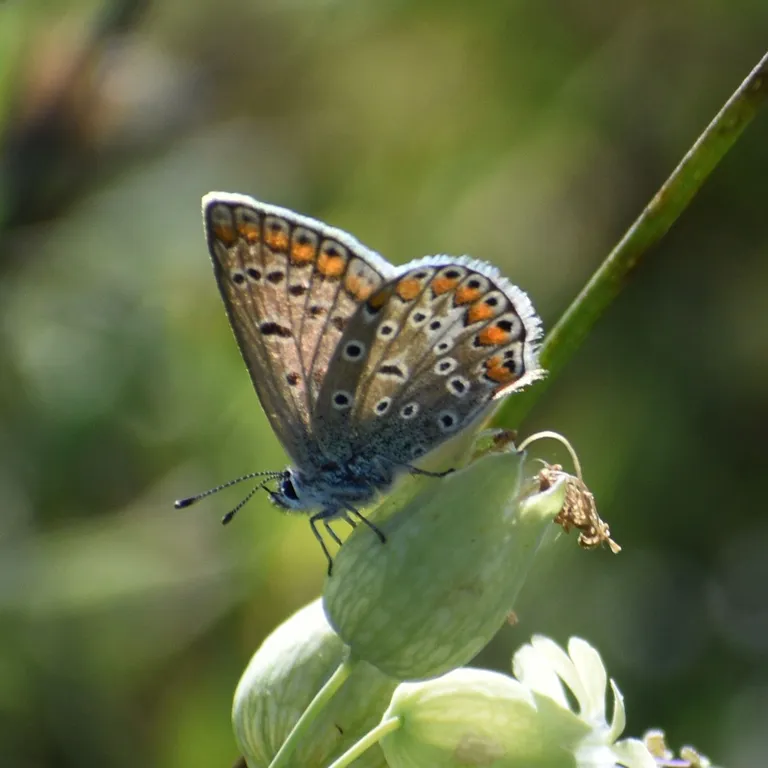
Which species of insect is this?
Polyommatus icarus
